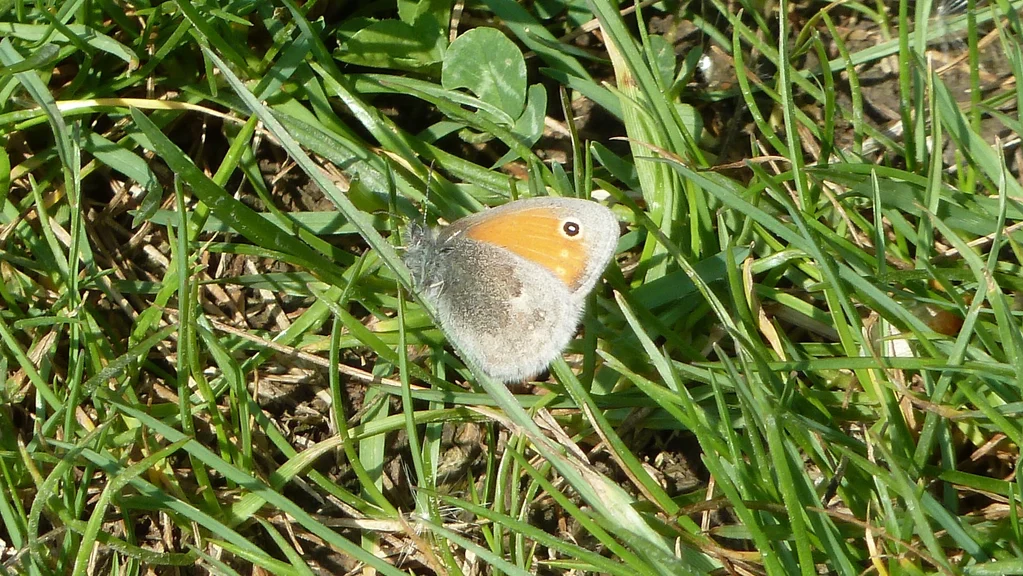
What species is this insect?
Coenonympha pamphilus
